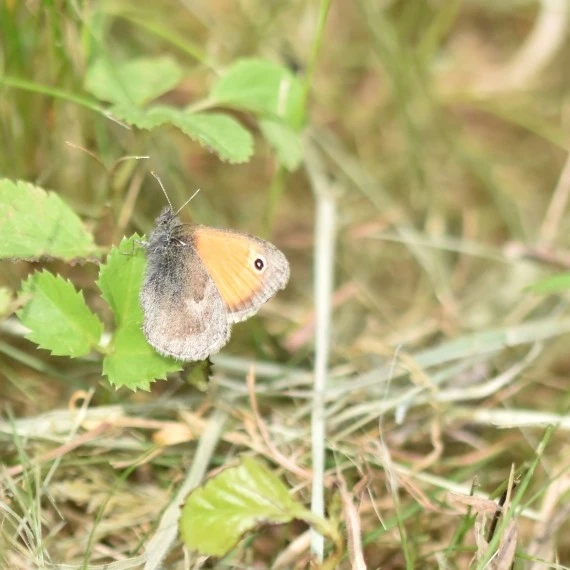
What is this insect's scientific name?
Coenonympha pamphilus
